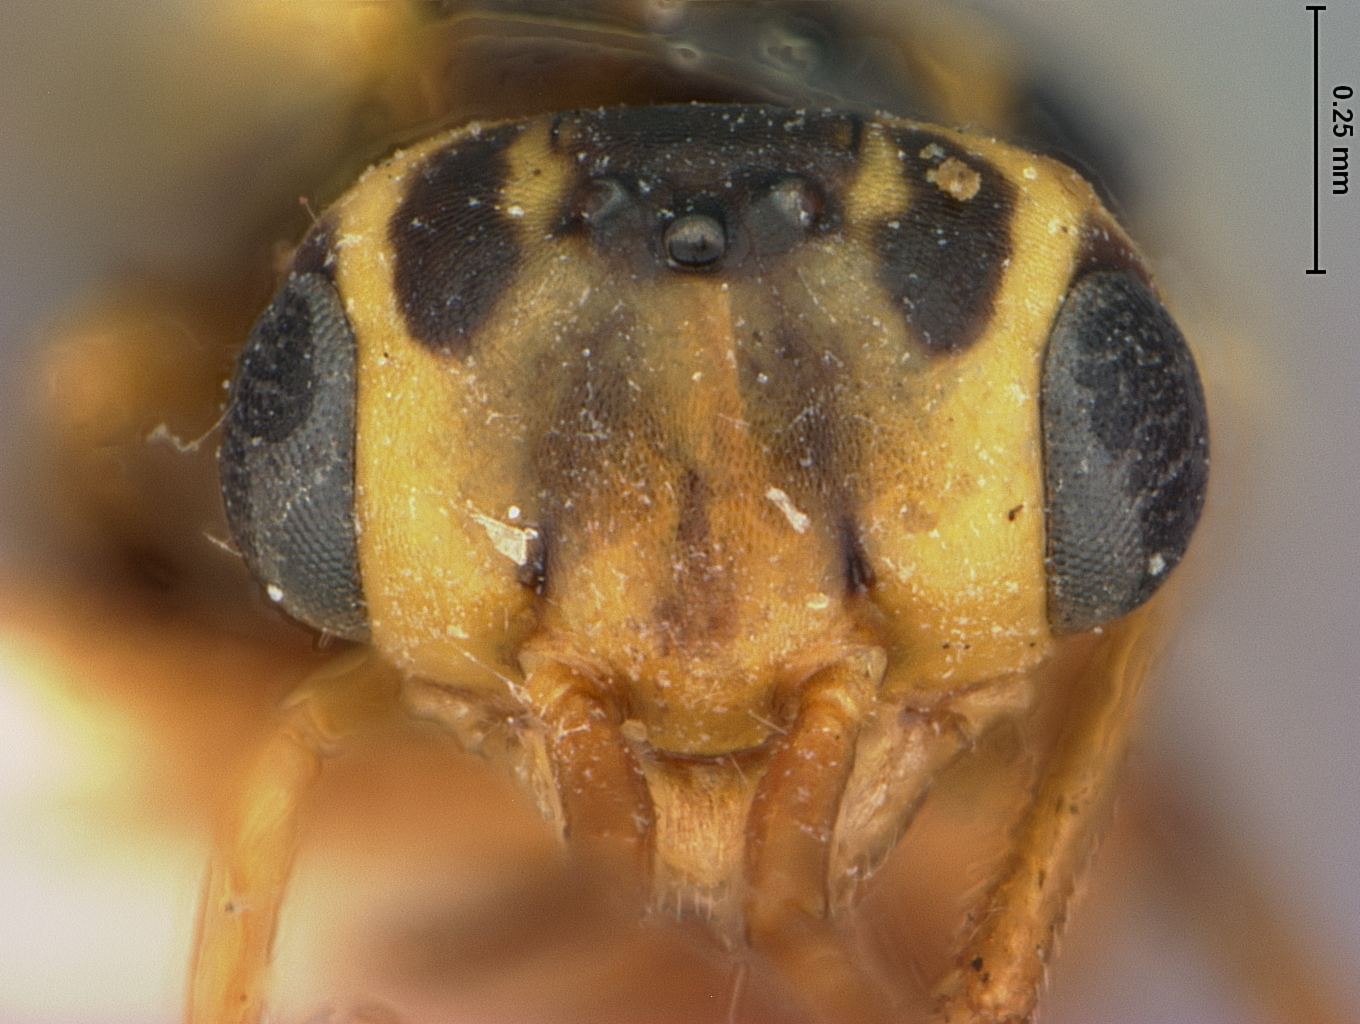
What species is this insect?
Xyela variegata
